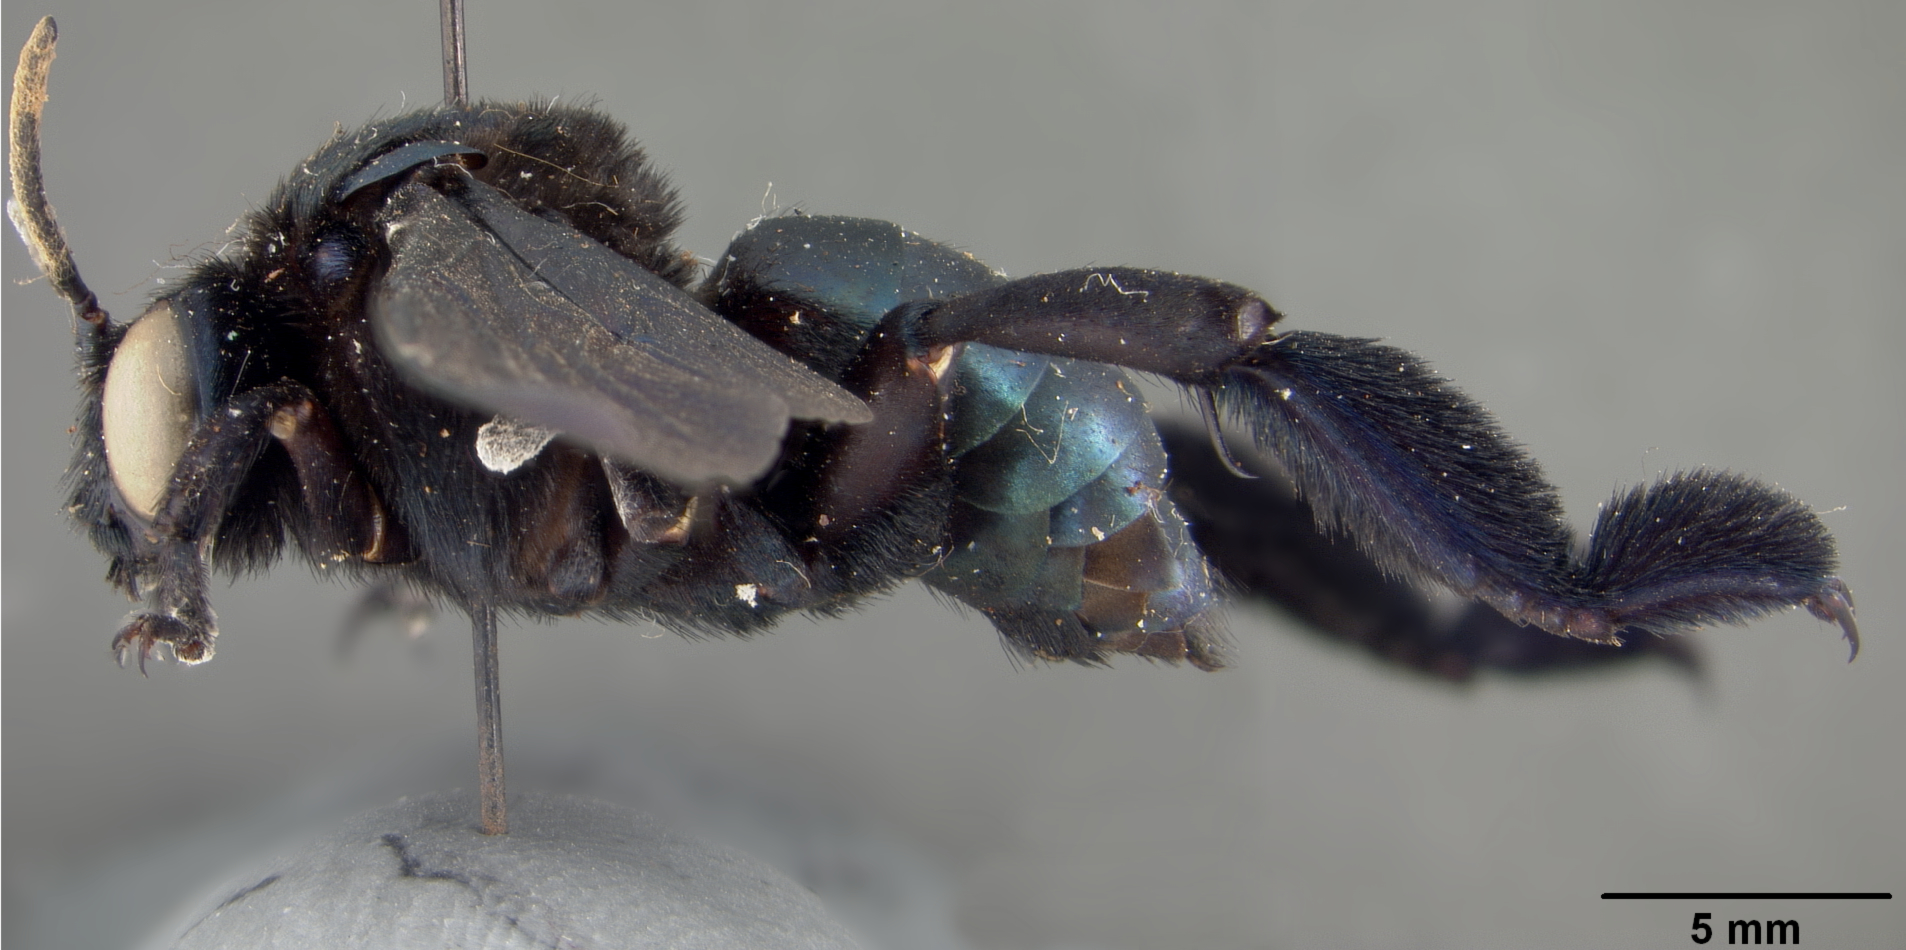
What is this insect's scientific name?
Acanthopus splendidus
